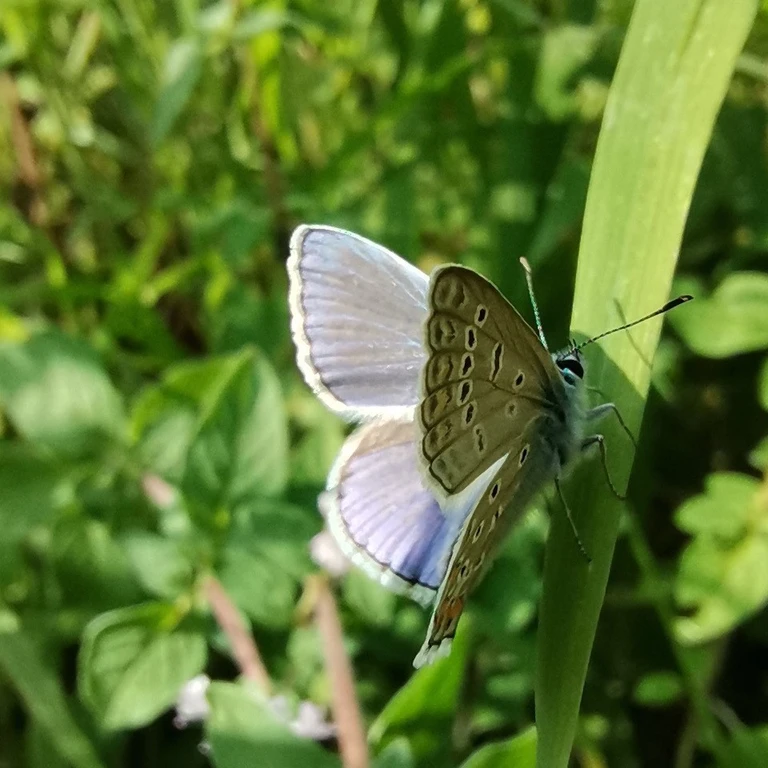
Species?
Polyommatus icarus
